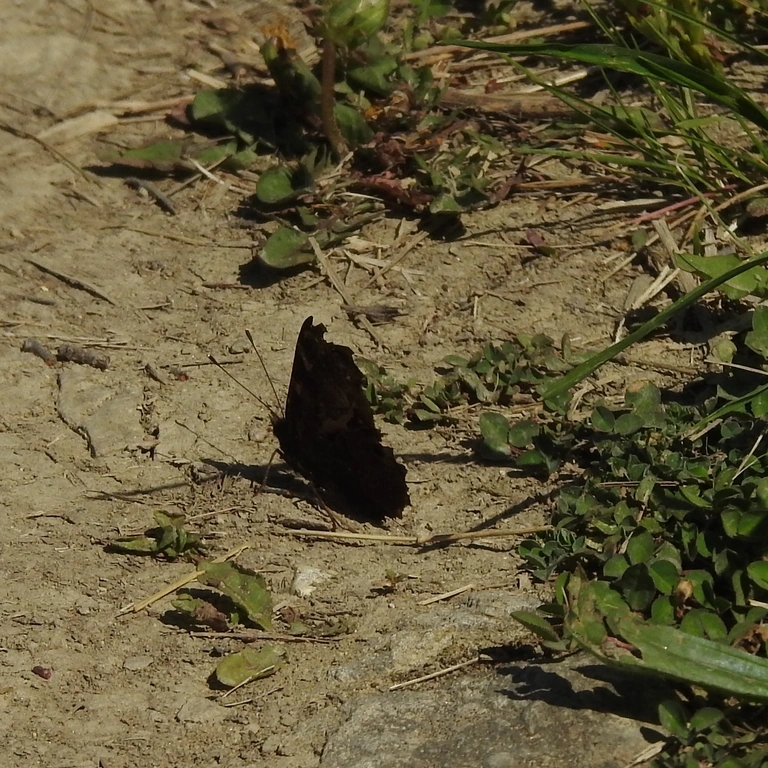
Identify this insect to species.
Aglais io
